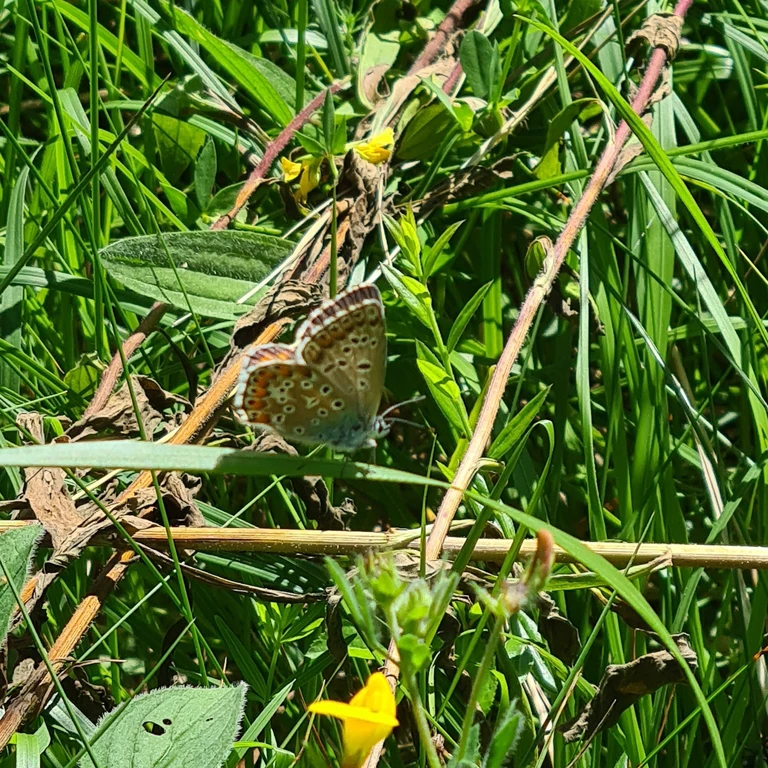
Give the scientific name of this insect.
Lysandra bellargus
